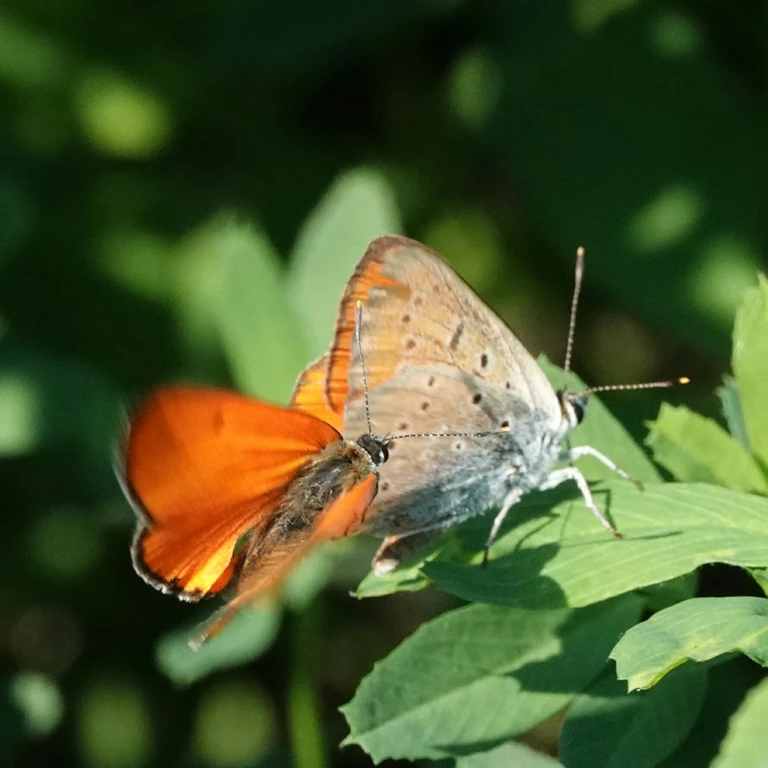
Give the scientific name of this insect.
Lycaena dispar
